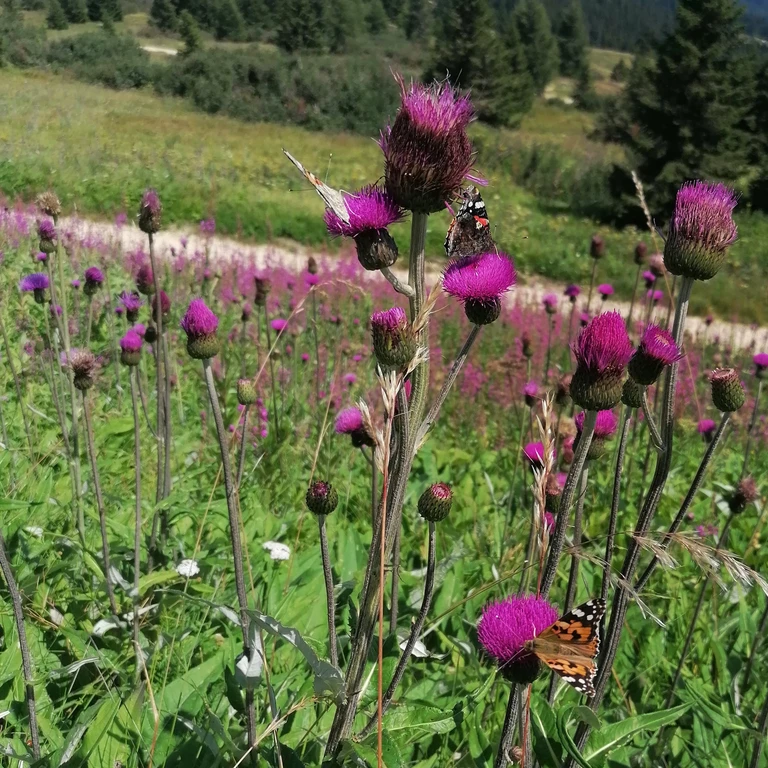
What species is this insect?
Vanessa atalanta
